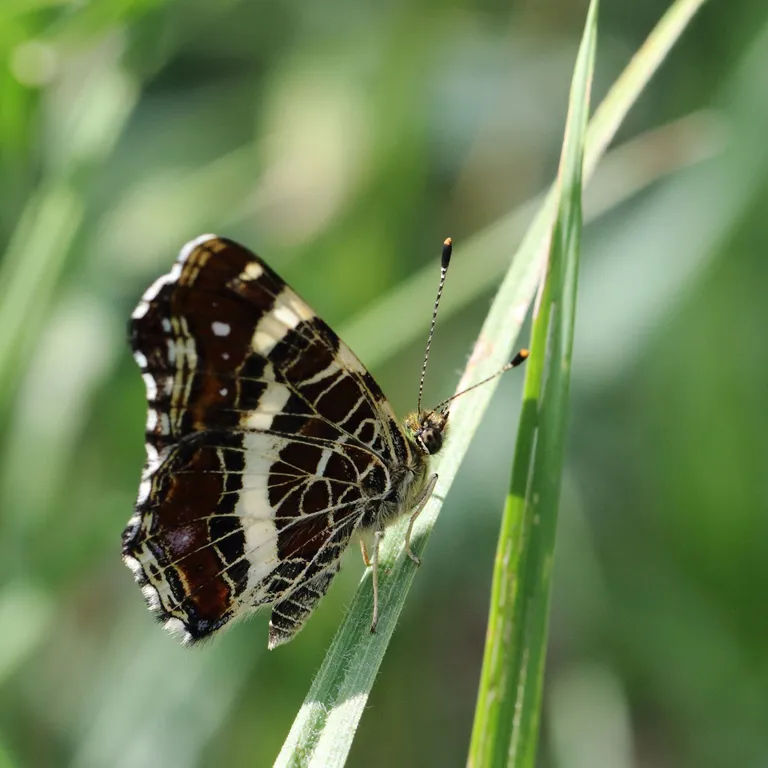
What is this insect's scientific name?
Araschnia levana
